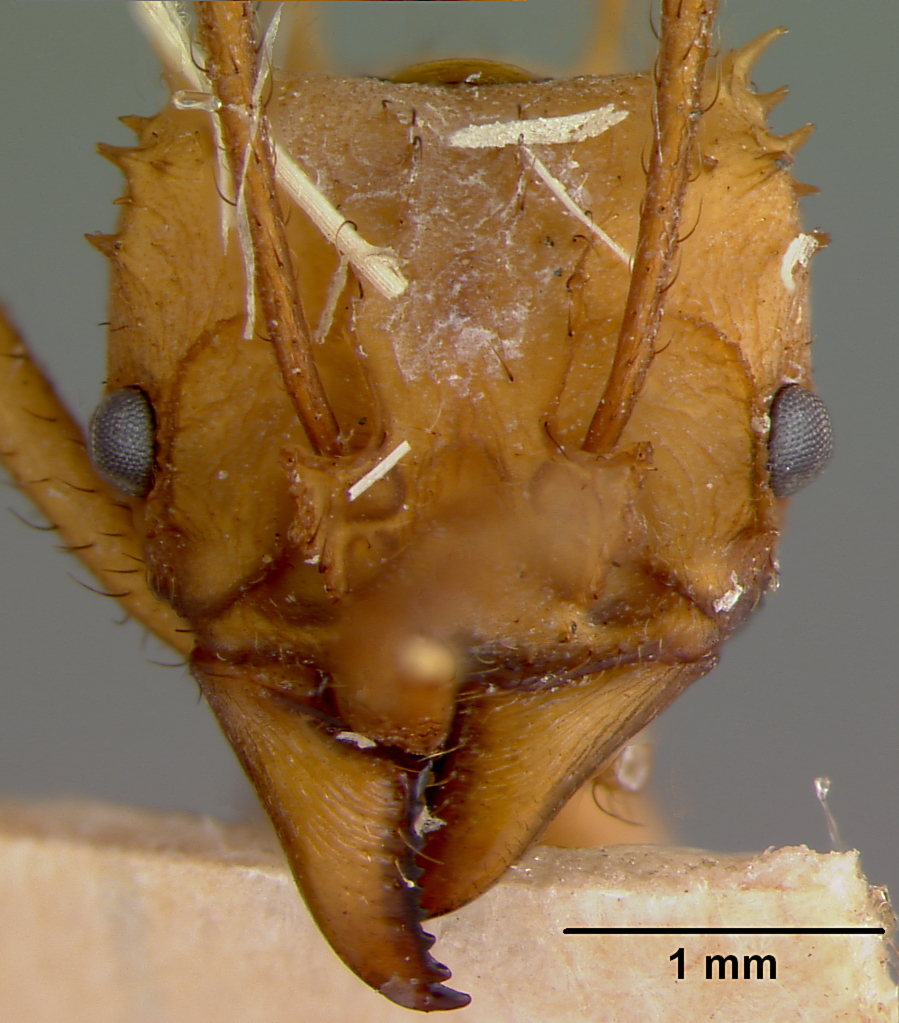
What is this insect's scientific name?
Acromyrmex octospinosus
